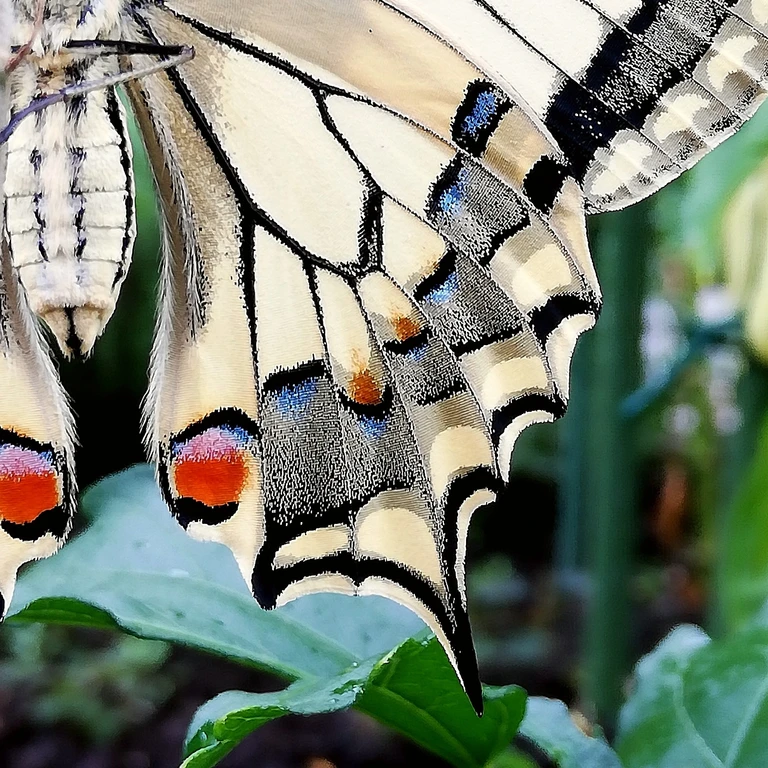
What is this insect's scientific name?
Papilio machaon
